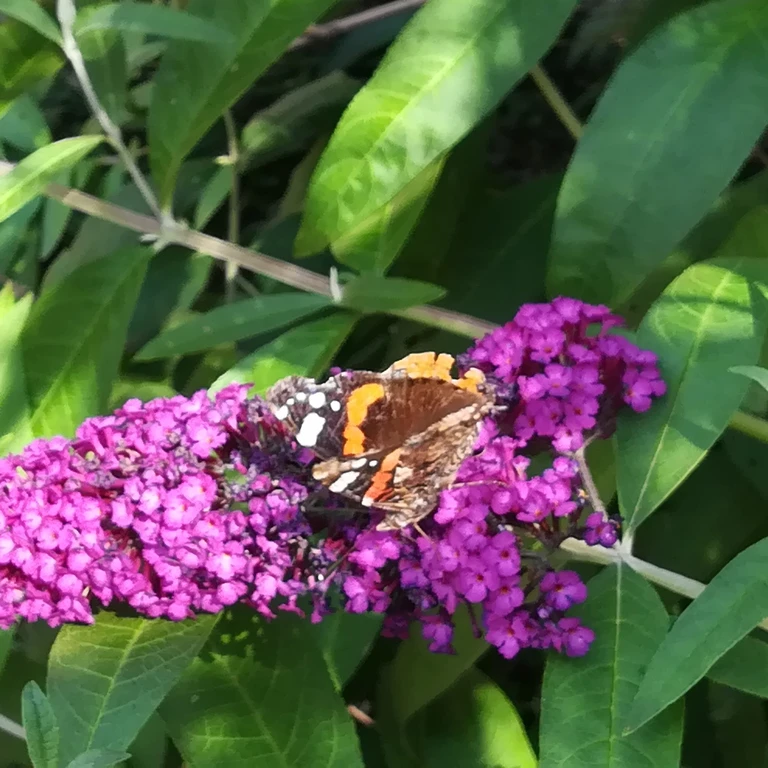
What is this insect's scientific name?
Vanessa atalanta
